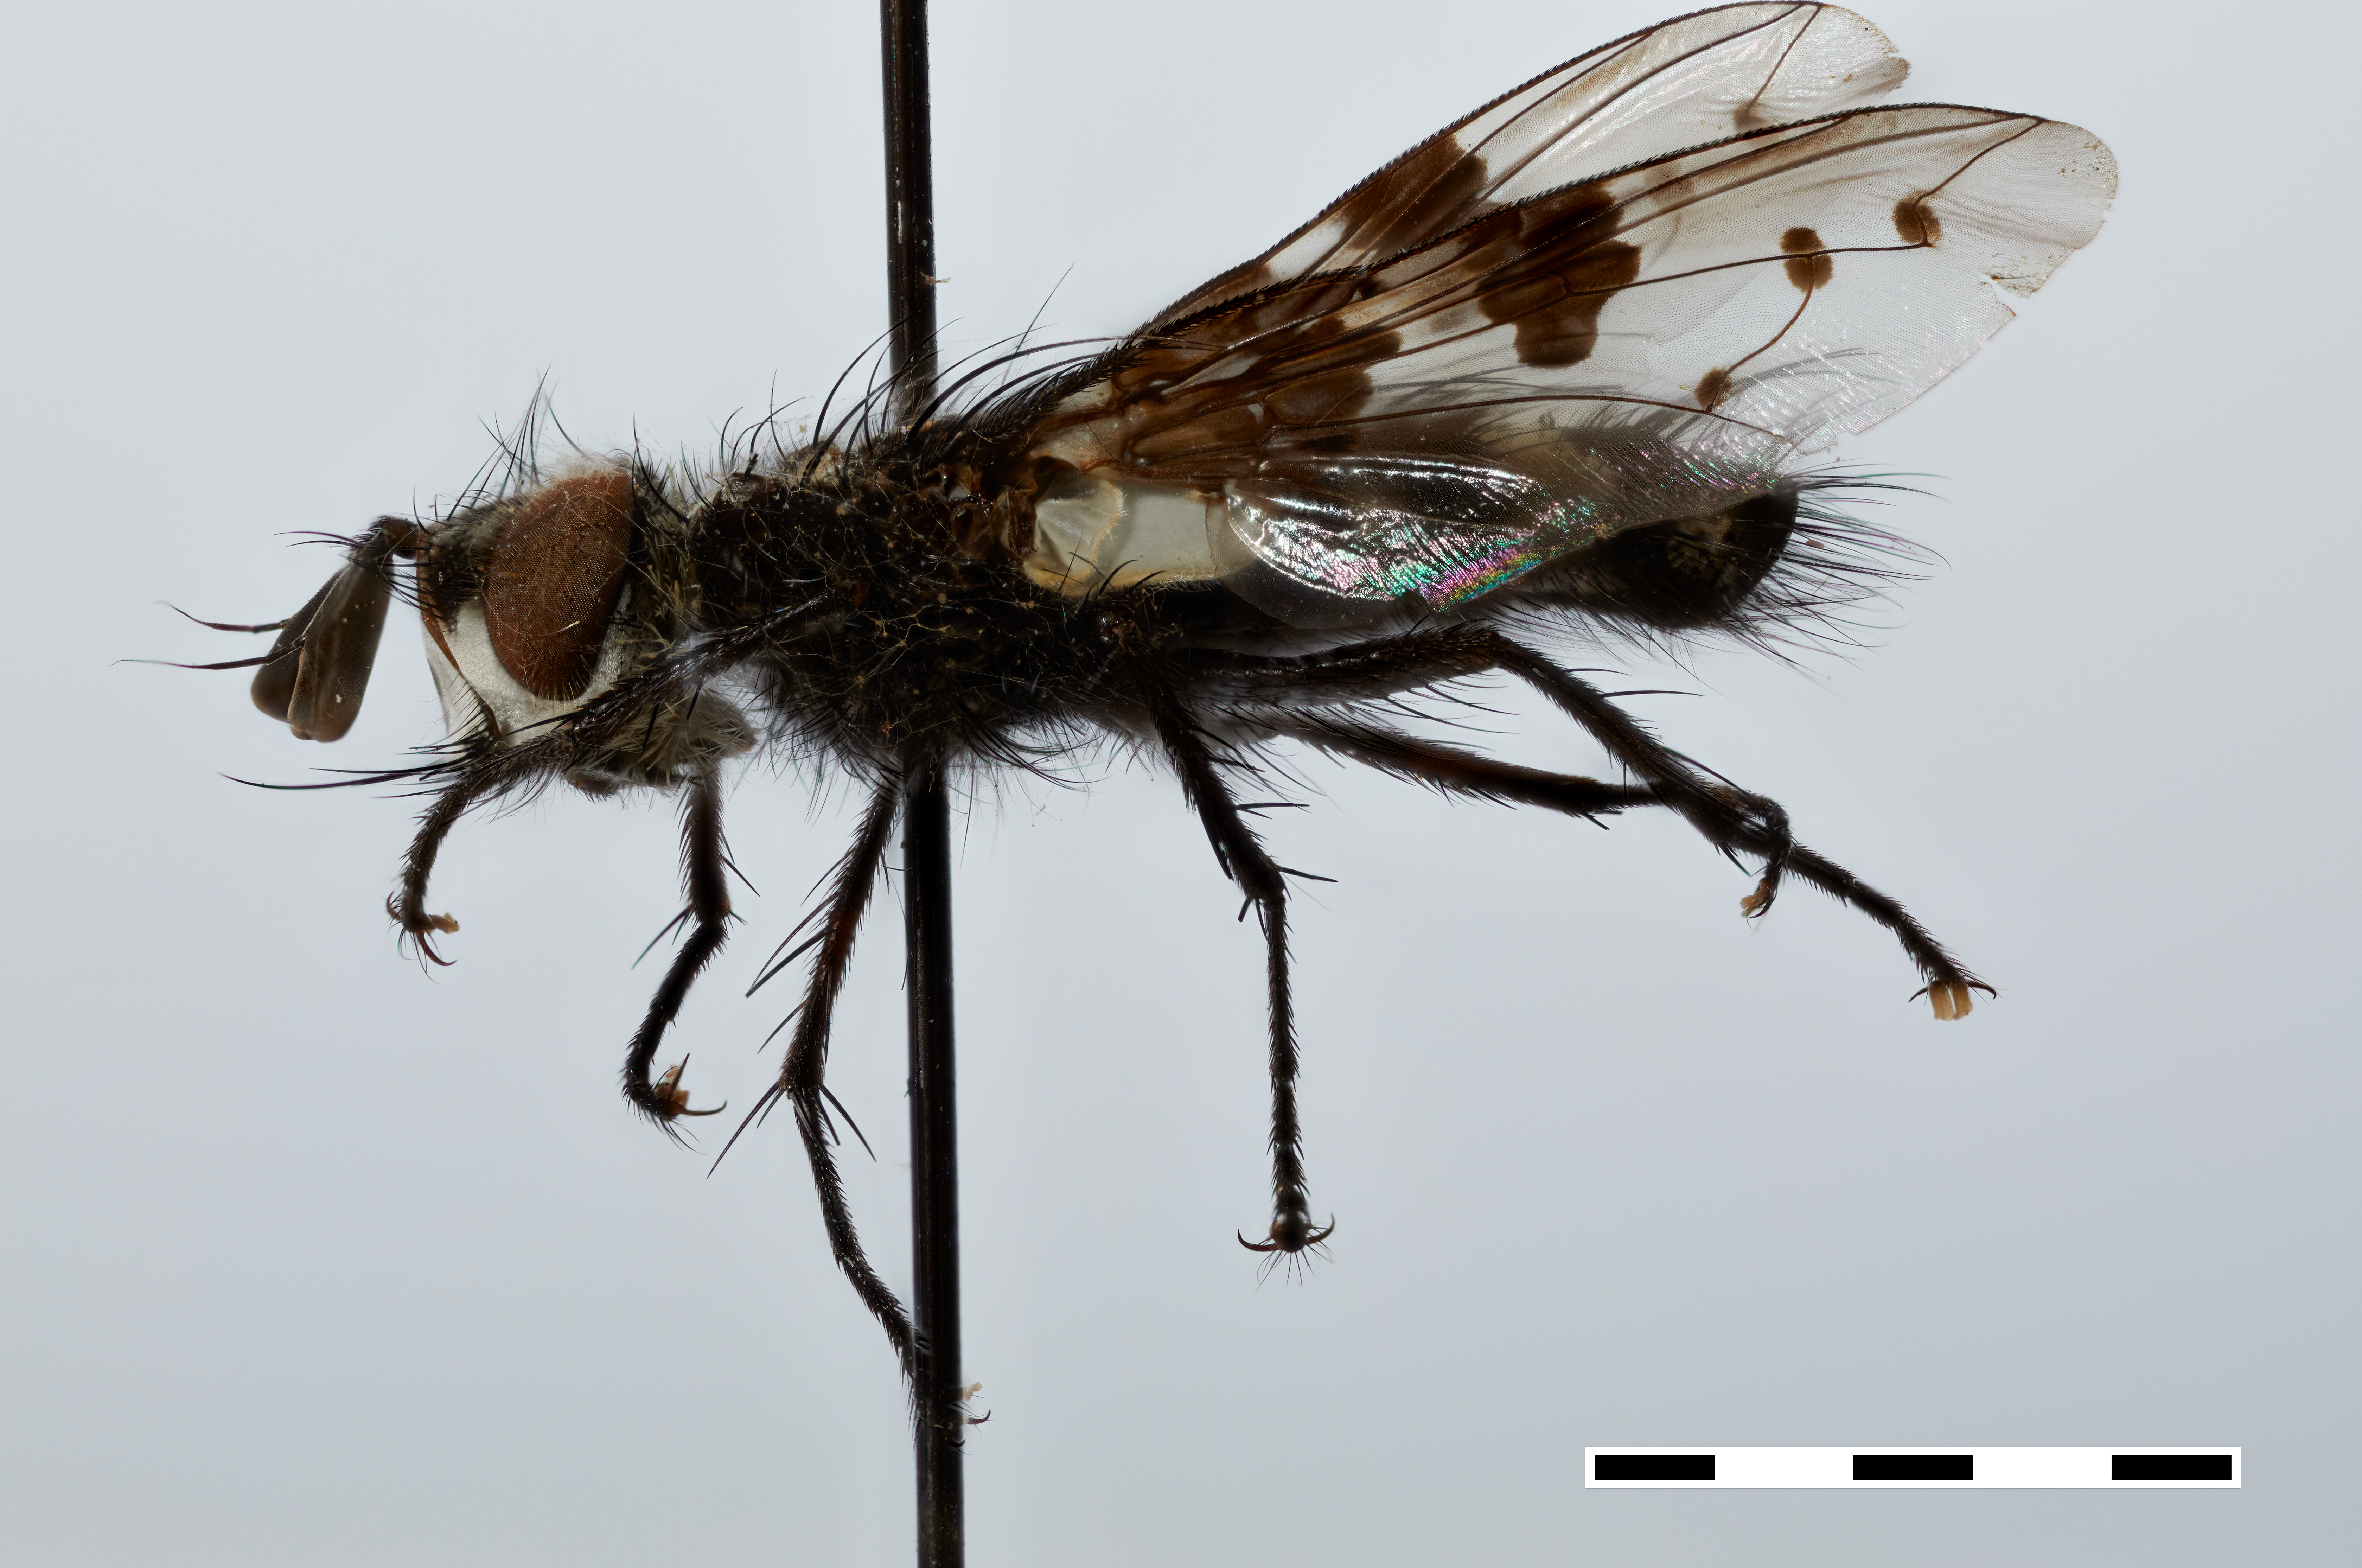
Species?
Fasslomyia fantastica
